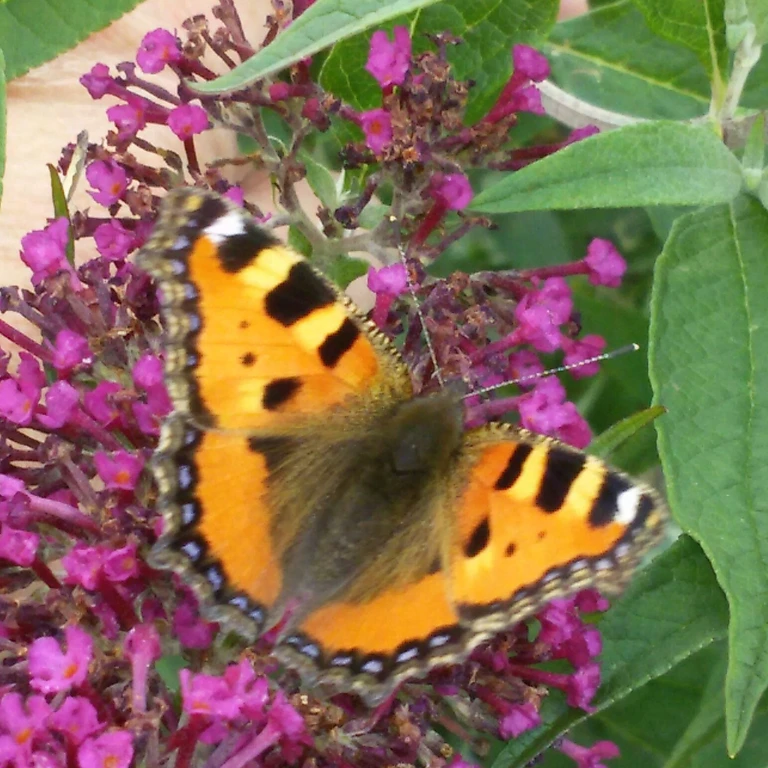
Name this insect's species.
Aglais urticae
